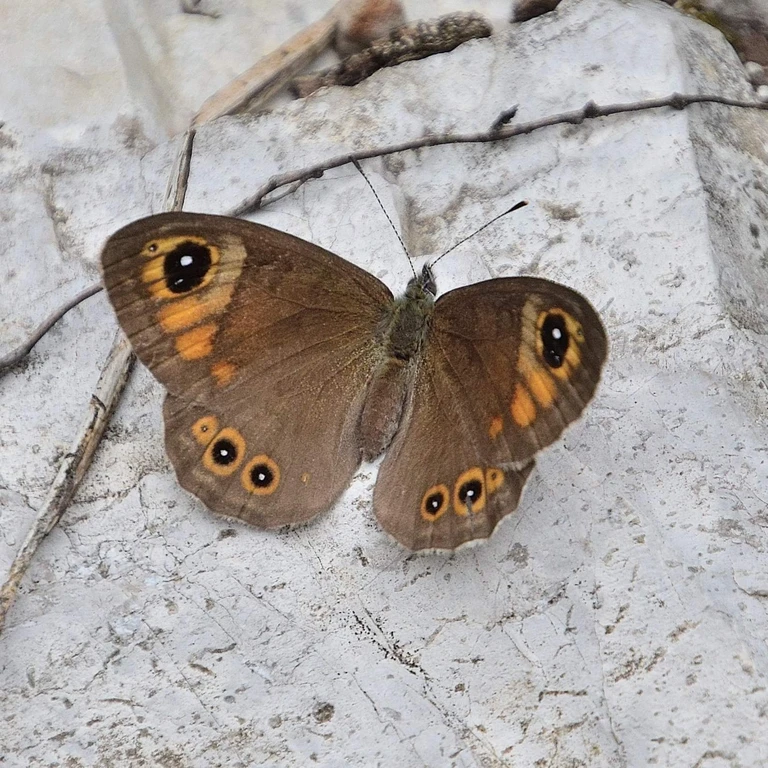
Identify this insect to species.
Lasiommata maera (also Pararge maera)
